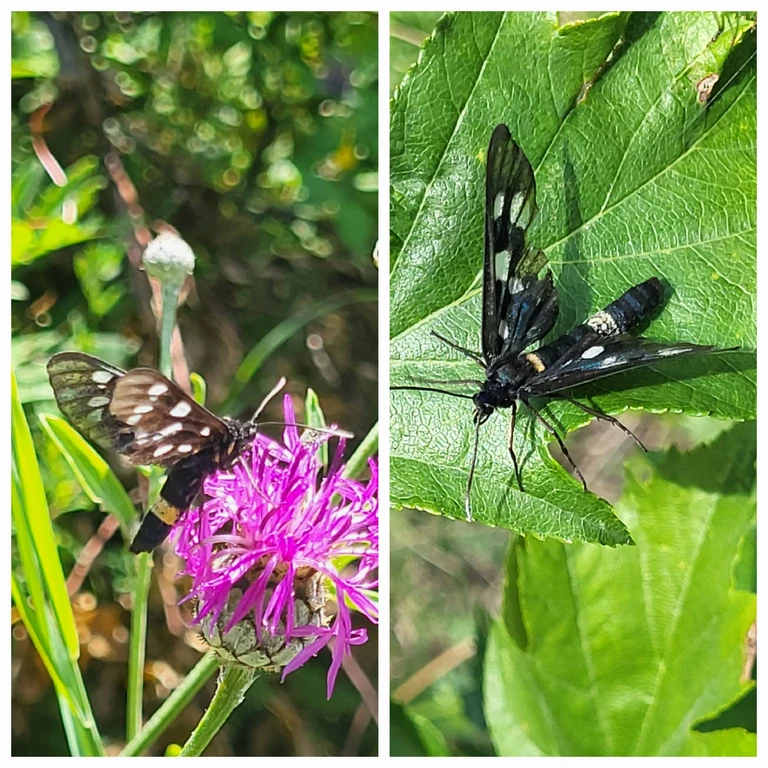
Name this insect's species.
Amata phegea
